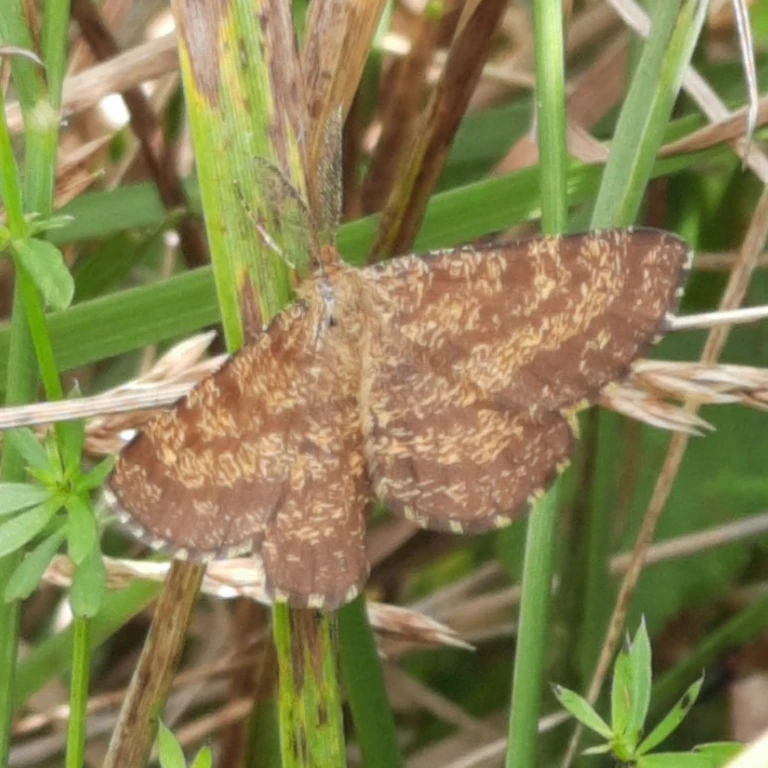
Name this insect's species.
Ematurga atomaria
